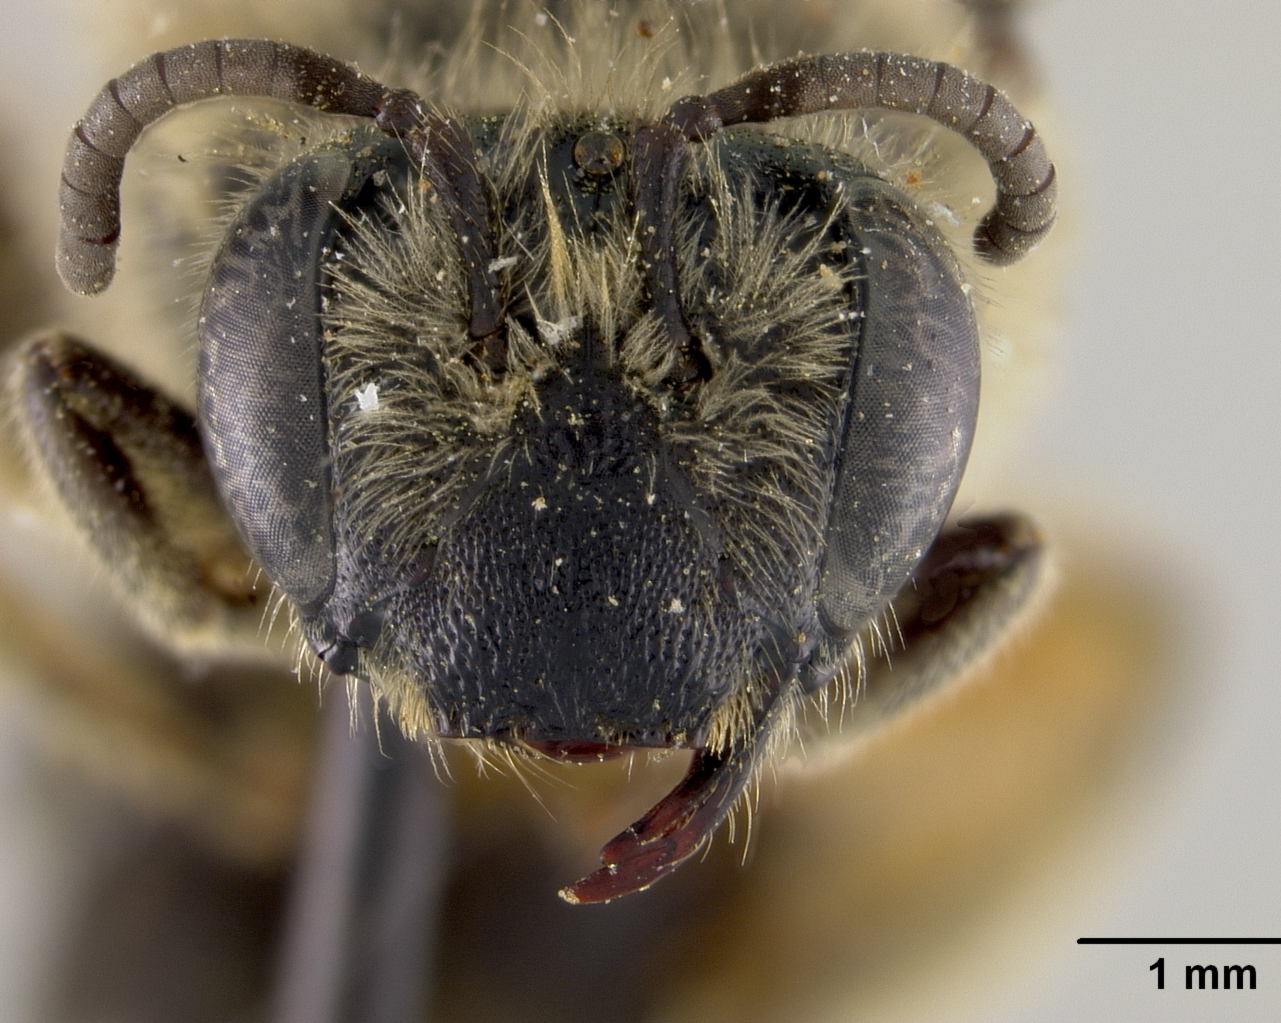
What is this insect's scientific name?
Colletes aestivalis
